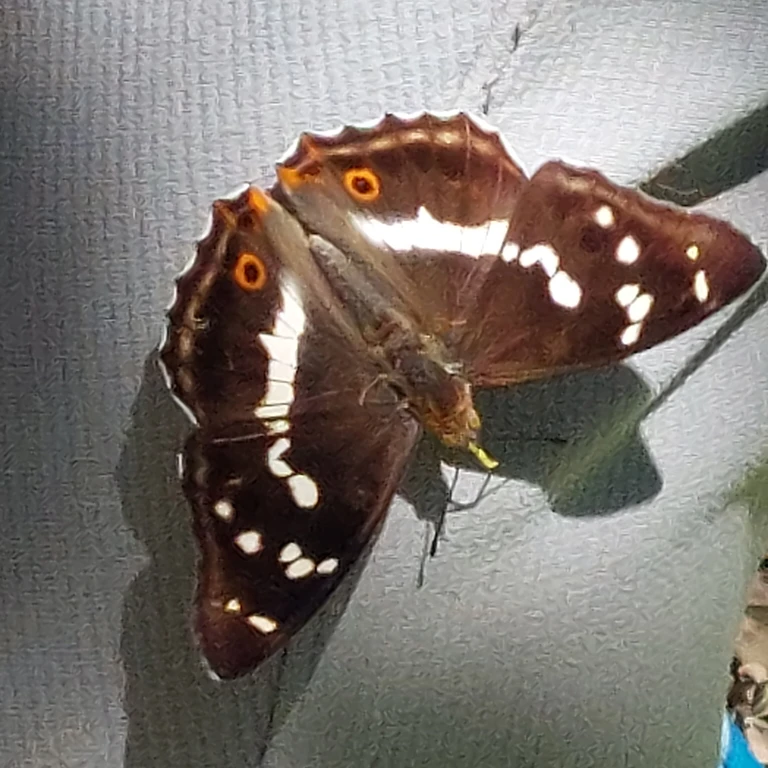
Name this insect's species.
Apatura iris
